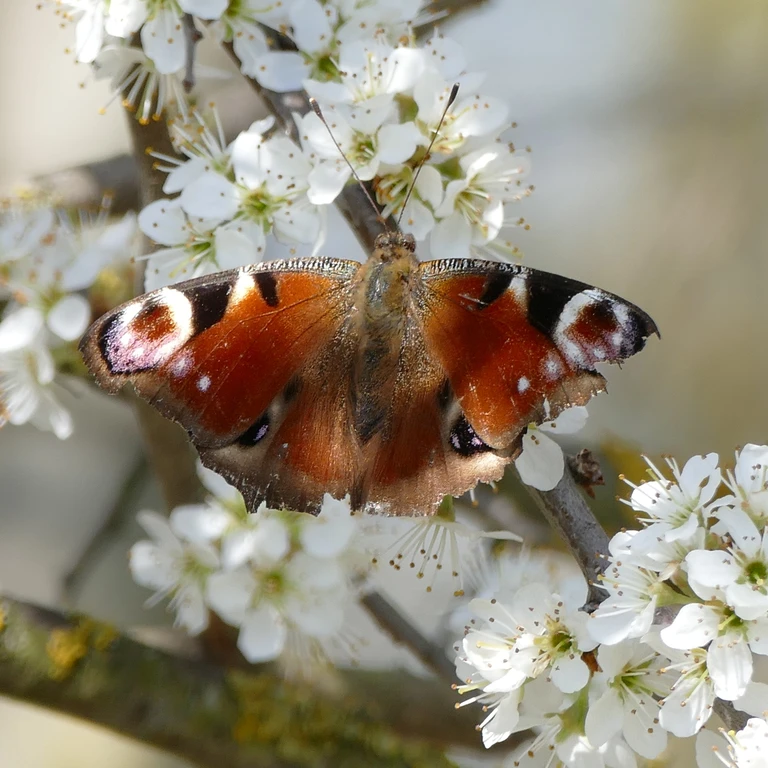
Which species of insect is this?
Aglais io
